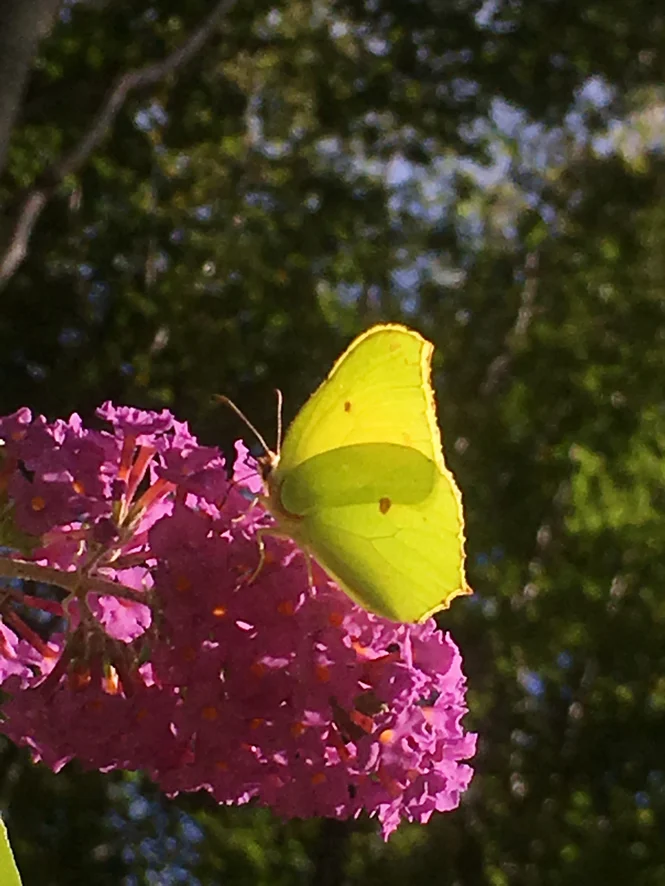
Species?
Gonepteryx rhamni
